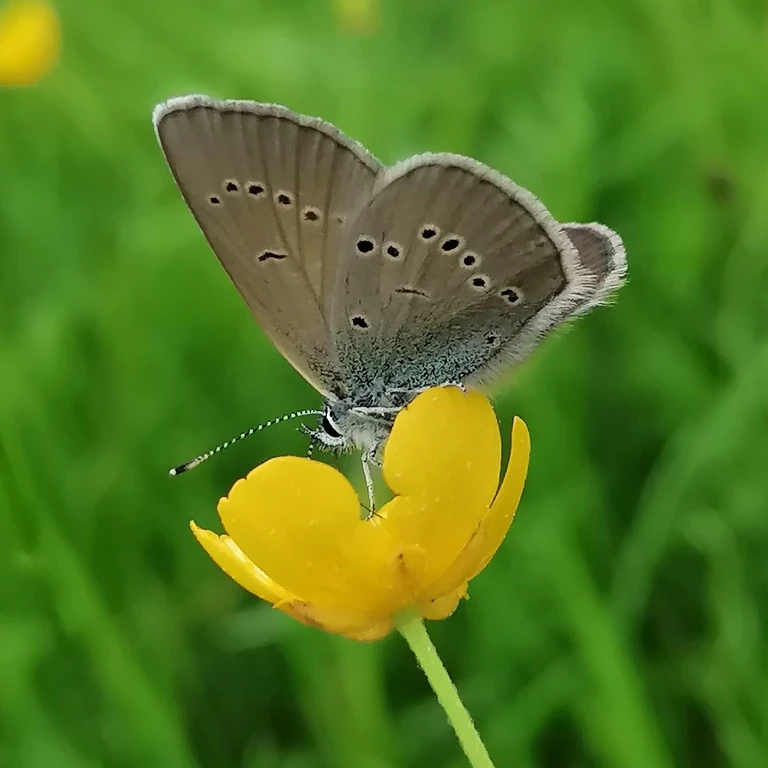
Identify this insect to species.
Cyaniris semiargus
